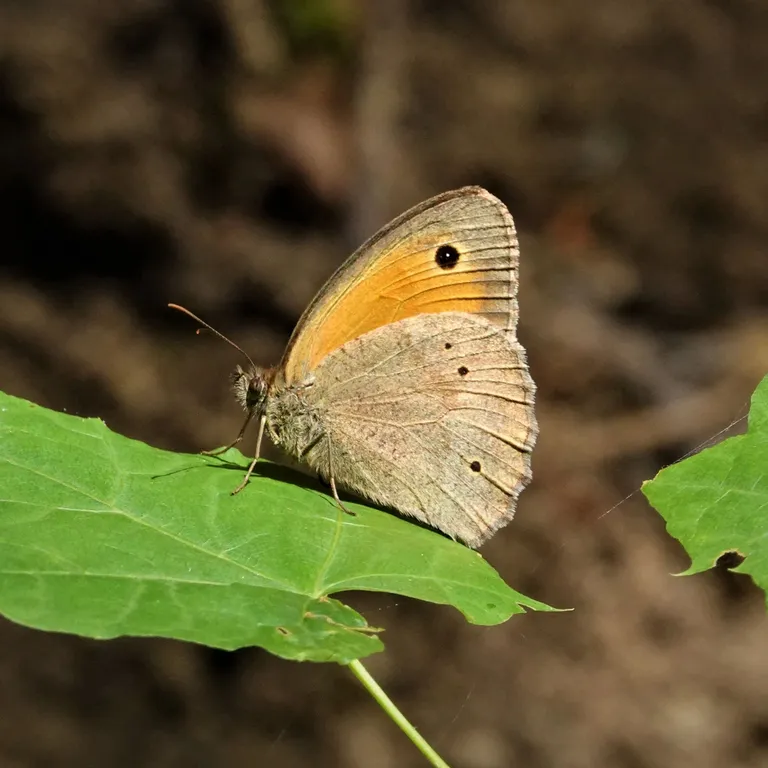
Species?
Maniola jurtina
